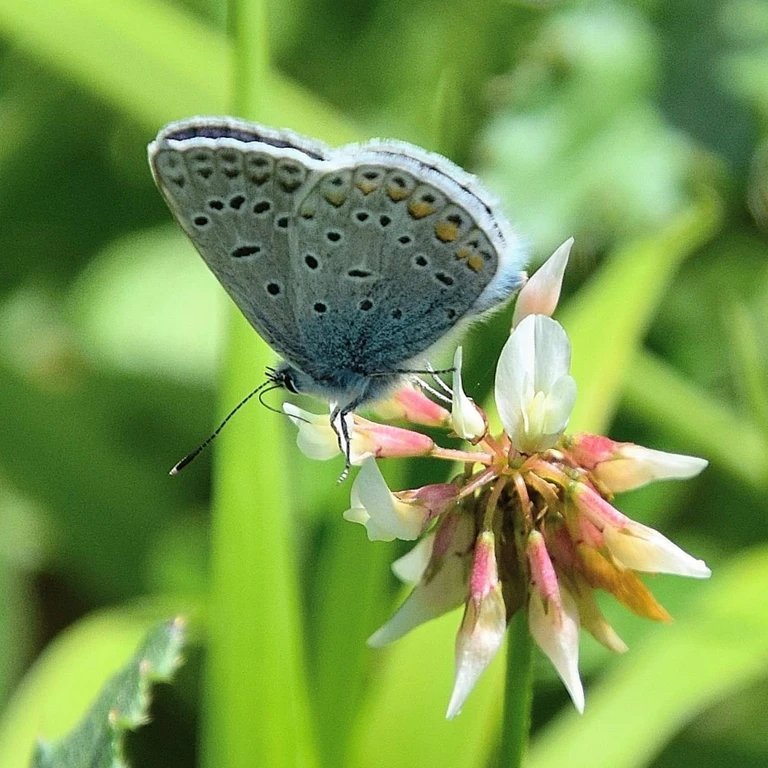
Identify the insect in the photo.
Polyommatus icarus
